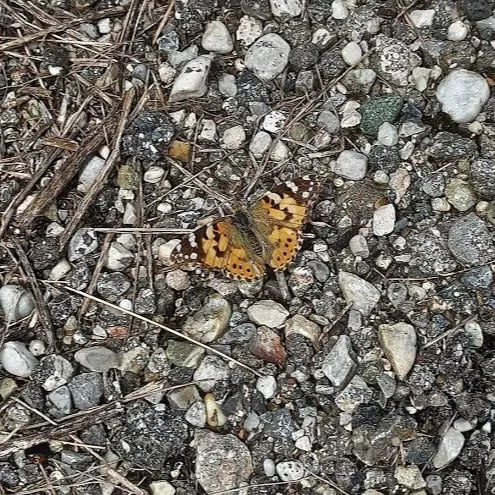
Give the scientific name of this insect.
Vanessa cardui
